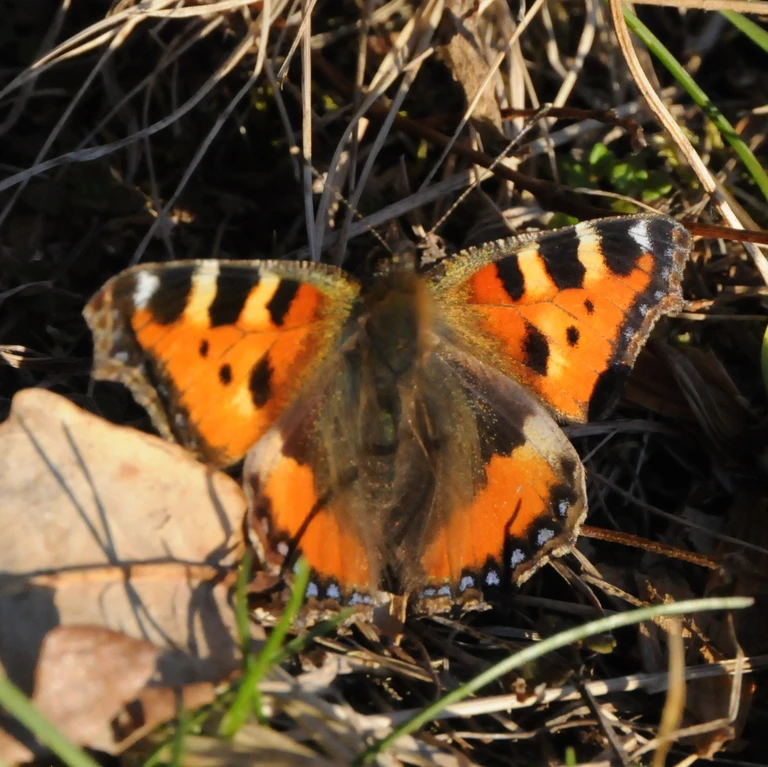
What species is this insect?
Aglais urticae
